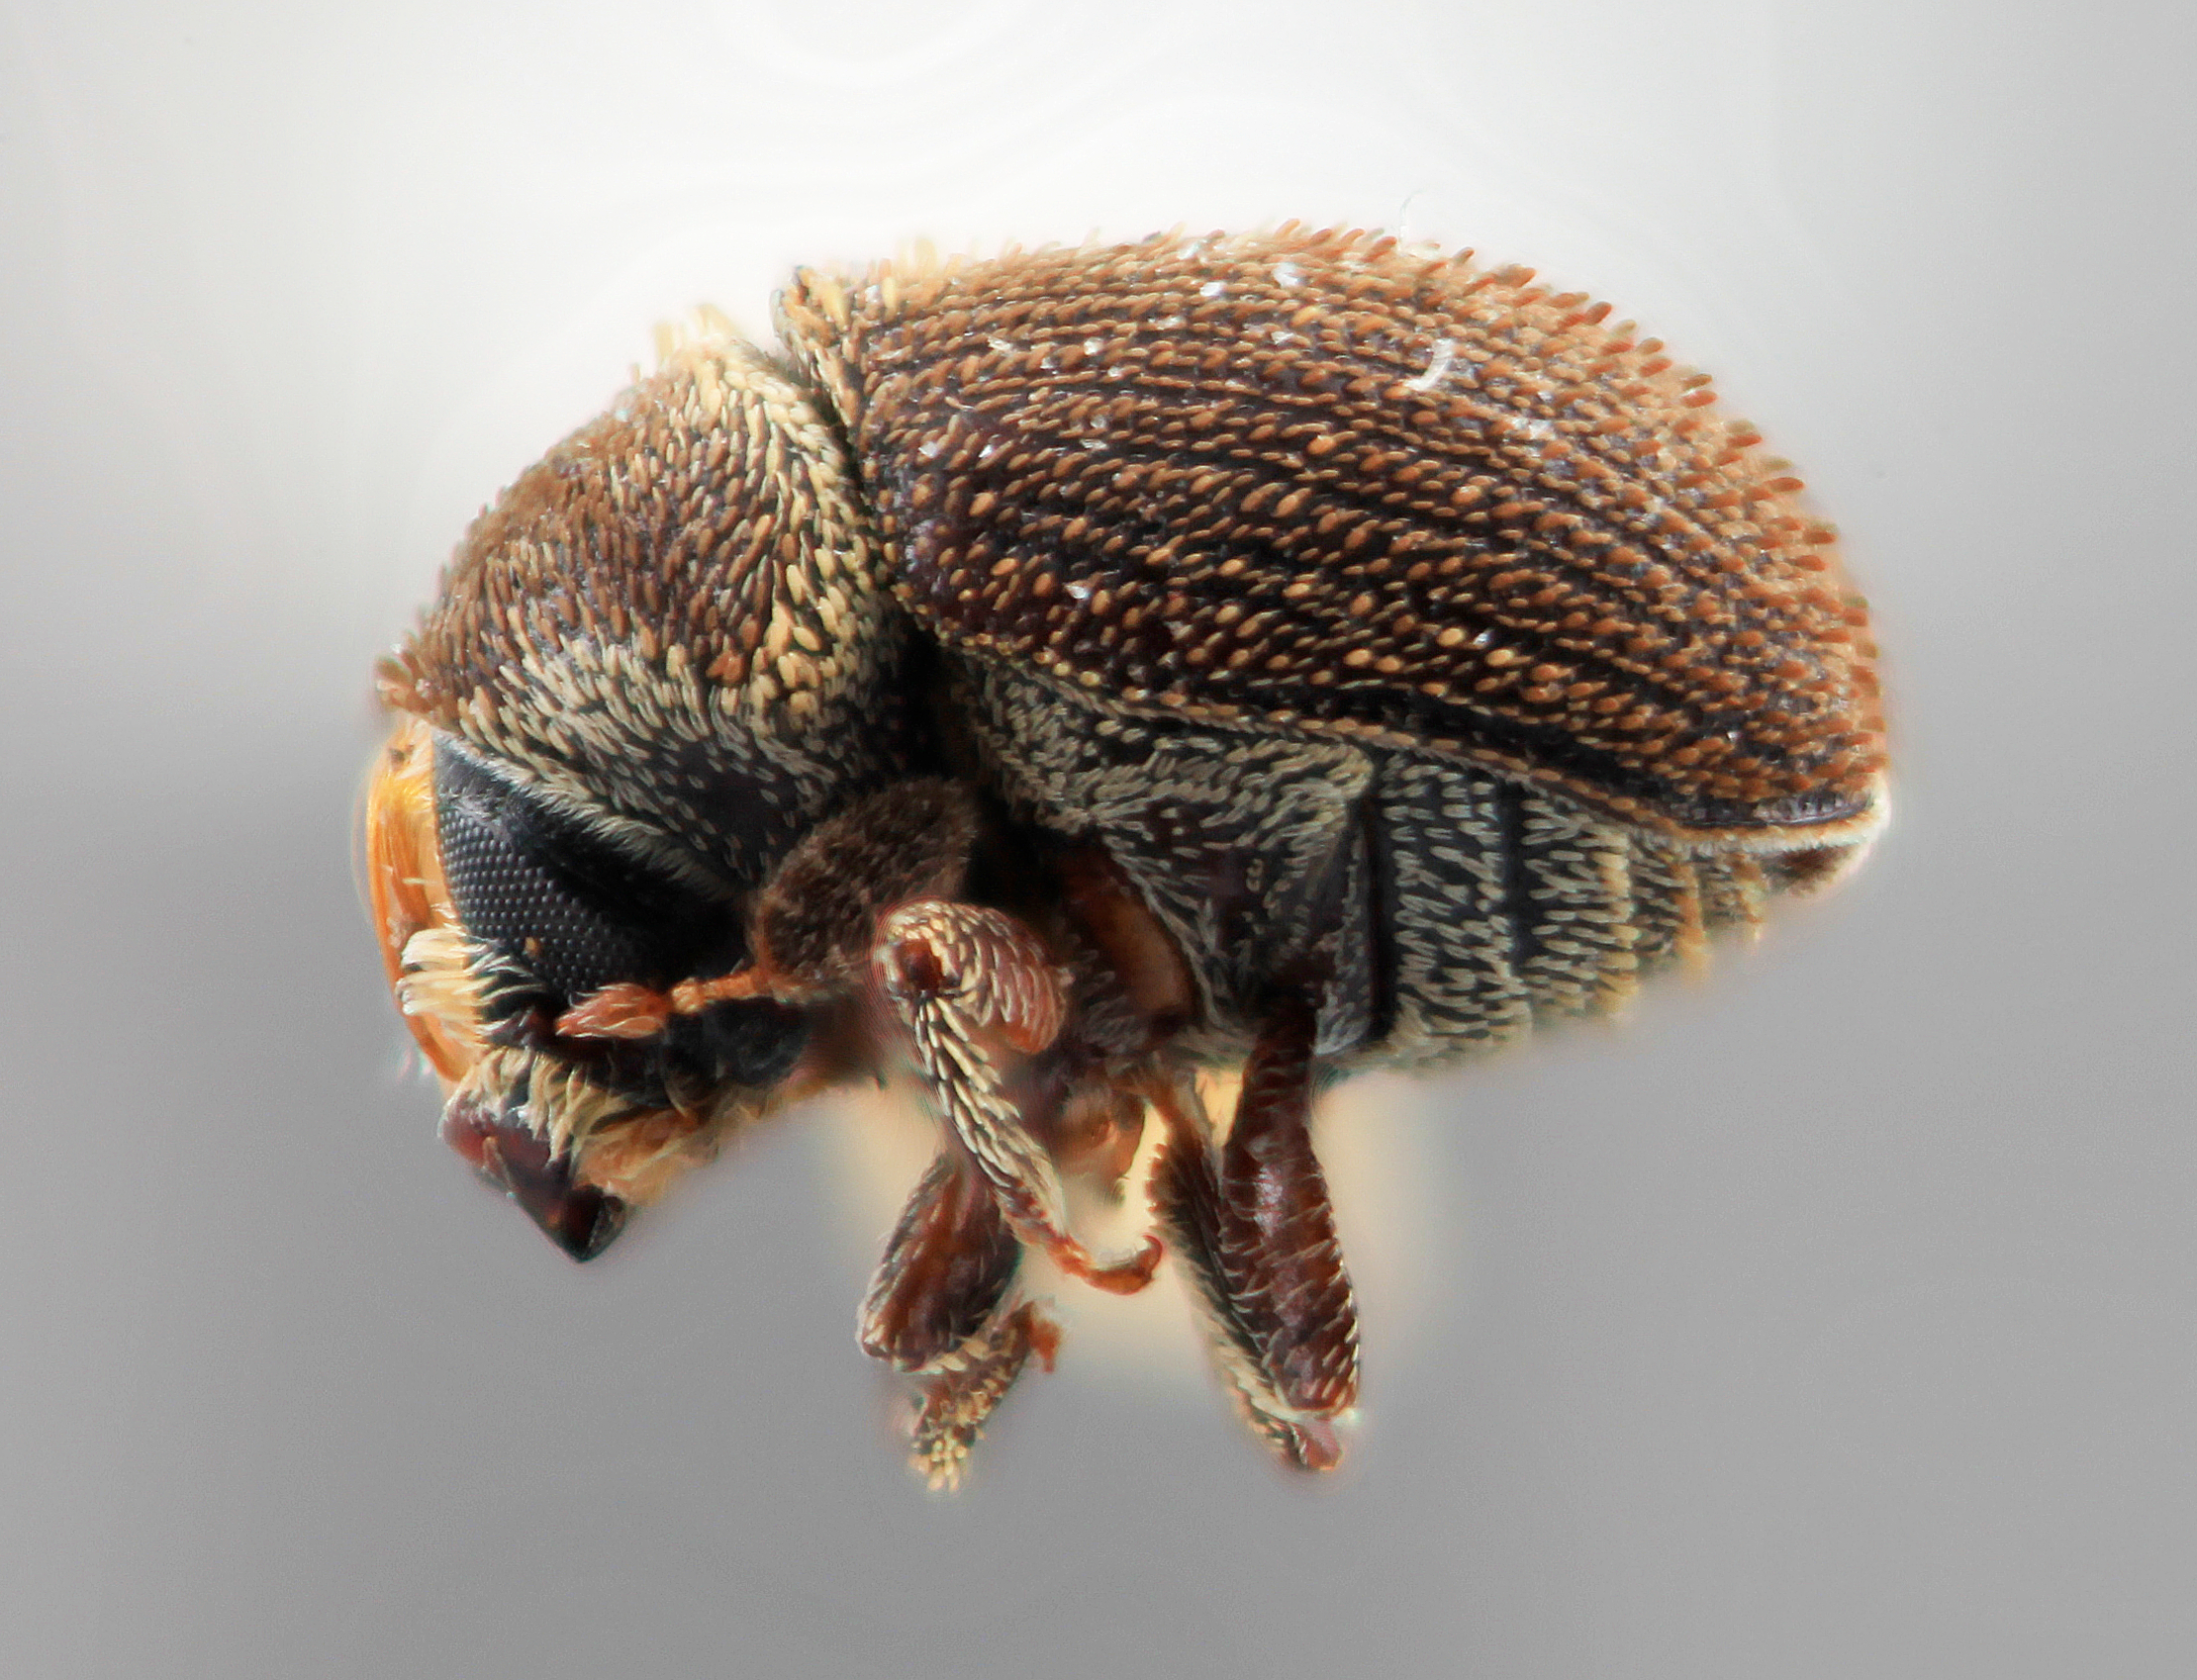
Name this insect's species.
Chaetophloeus phorodendri
